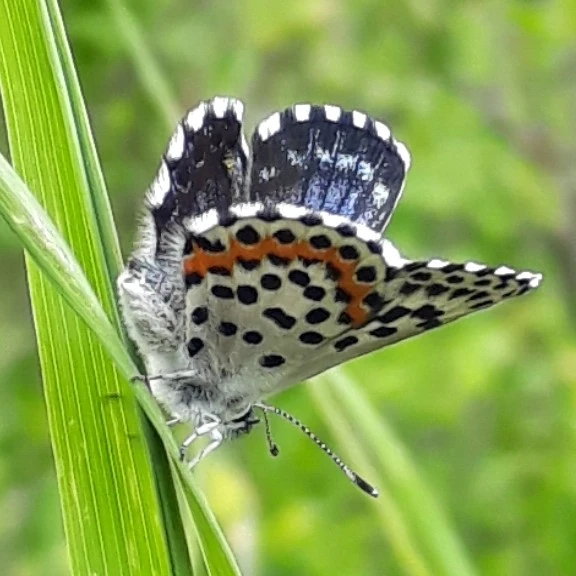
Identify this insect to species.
Scolitantides orion
